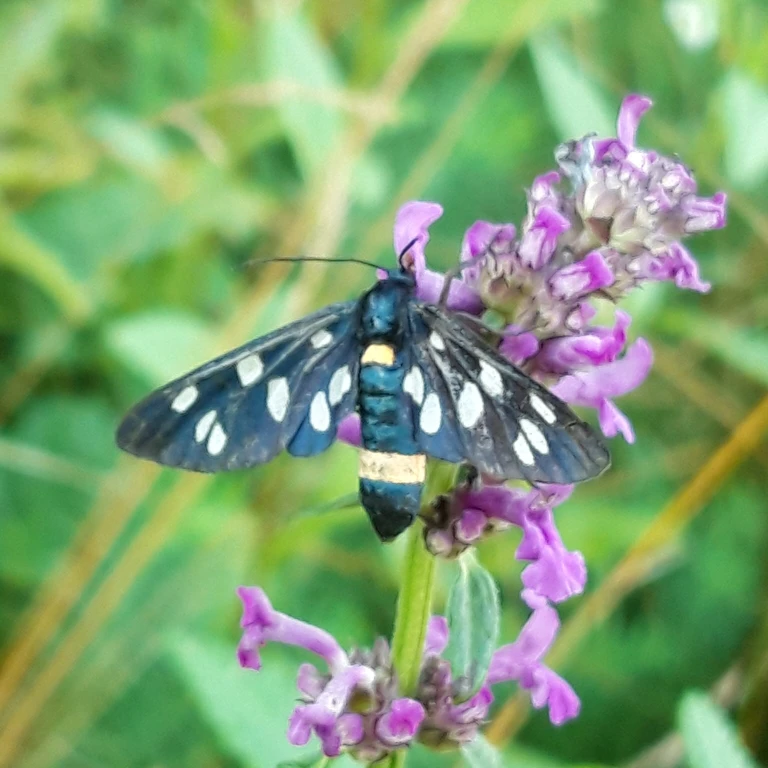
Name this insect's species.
Amata phegea
